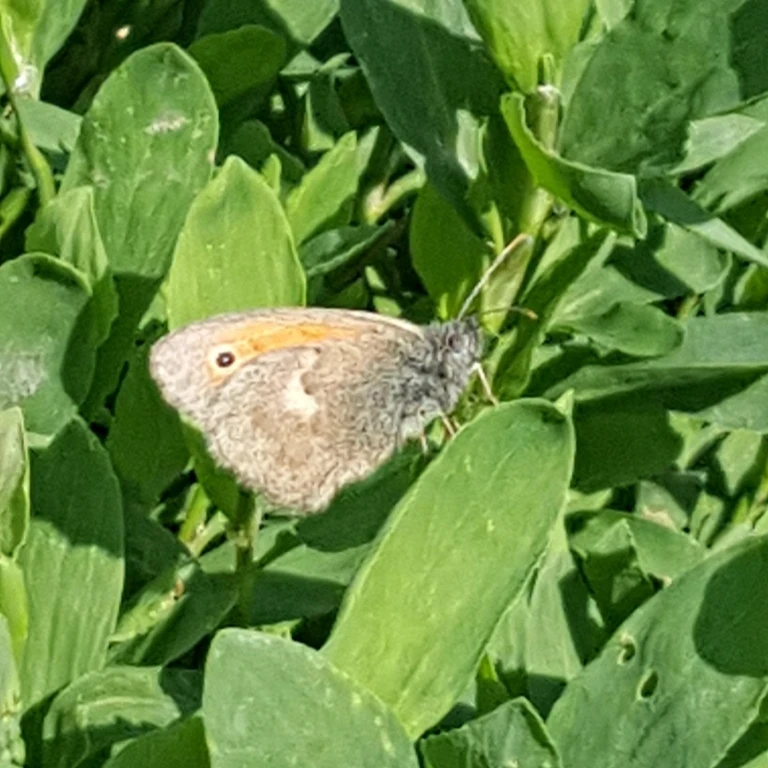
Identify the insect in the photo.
Coenonympha pamphilus
